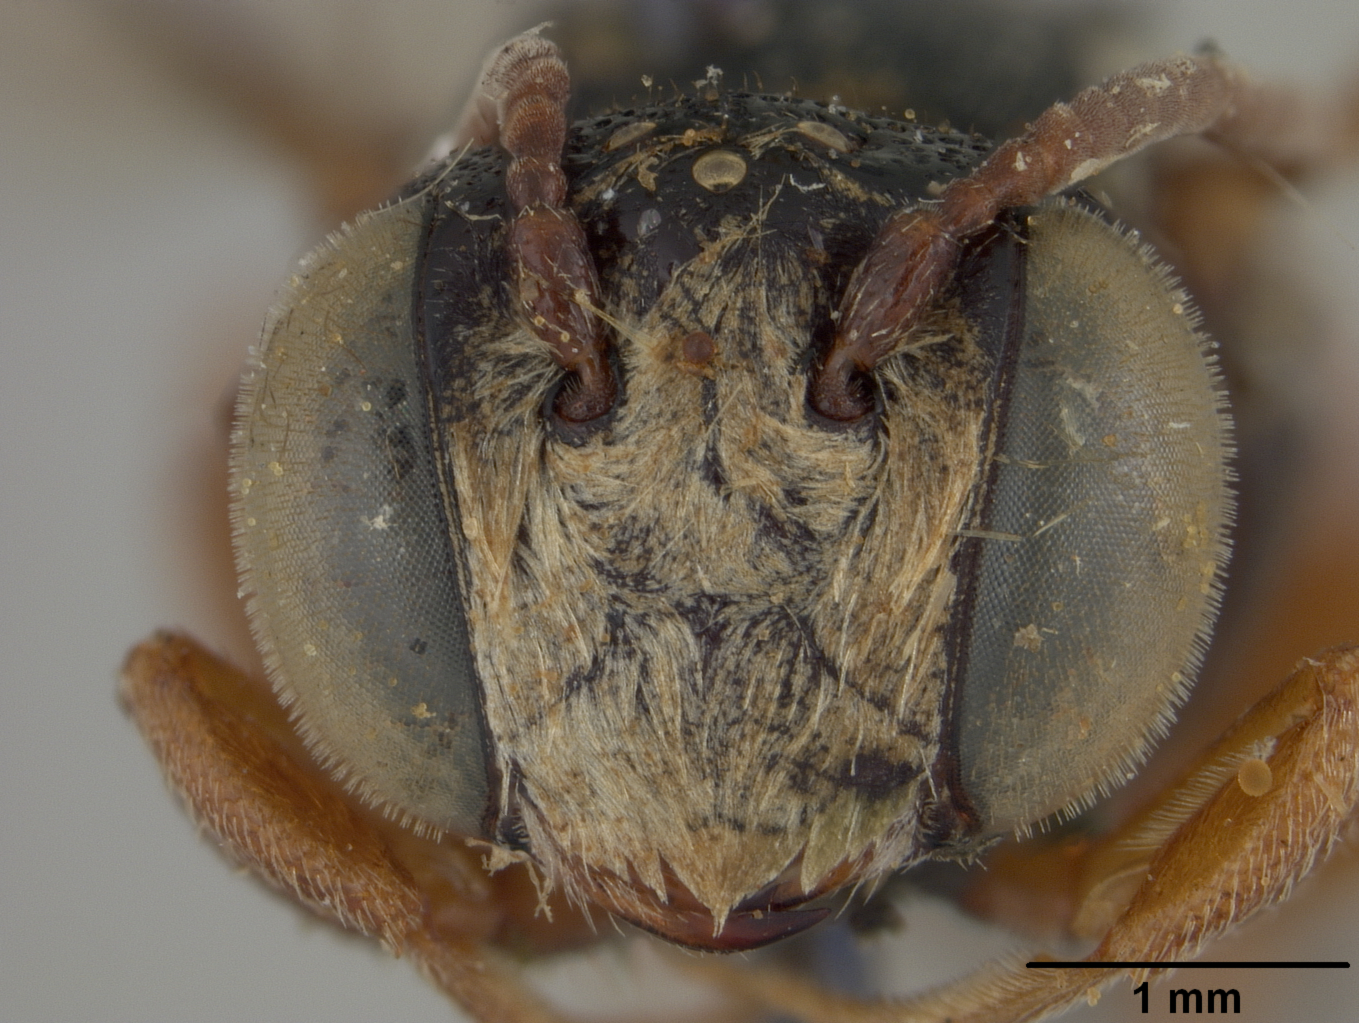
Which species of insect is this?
Coelioxys menthae
